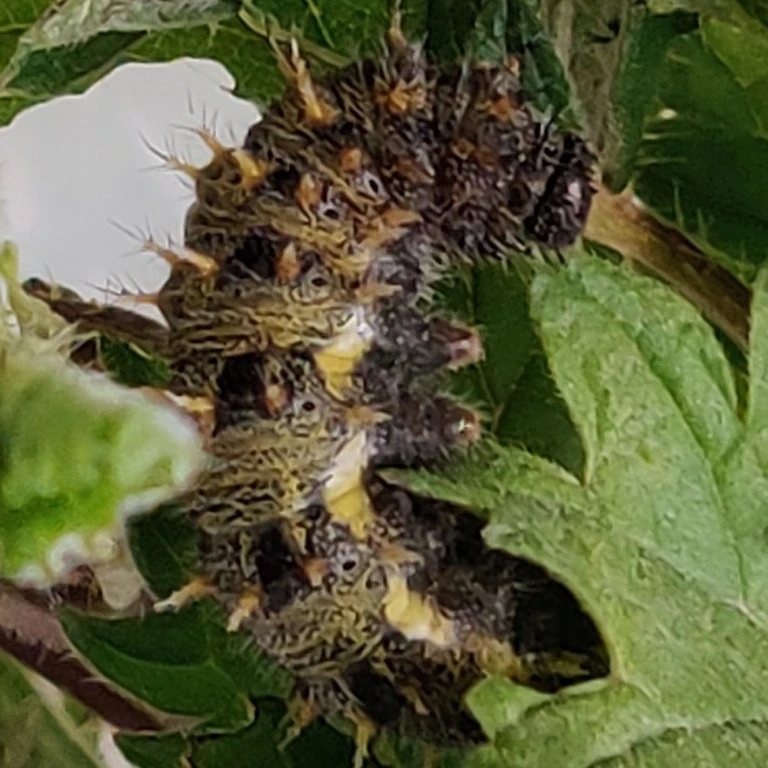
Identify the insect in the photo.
Vanessa atalanta
